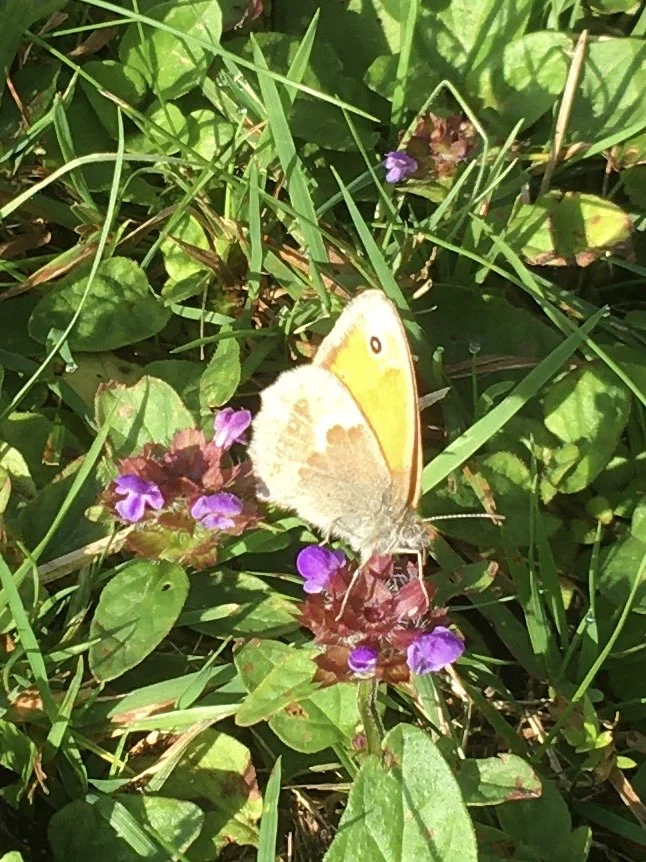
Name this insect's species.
Coenonympha pamphilus
